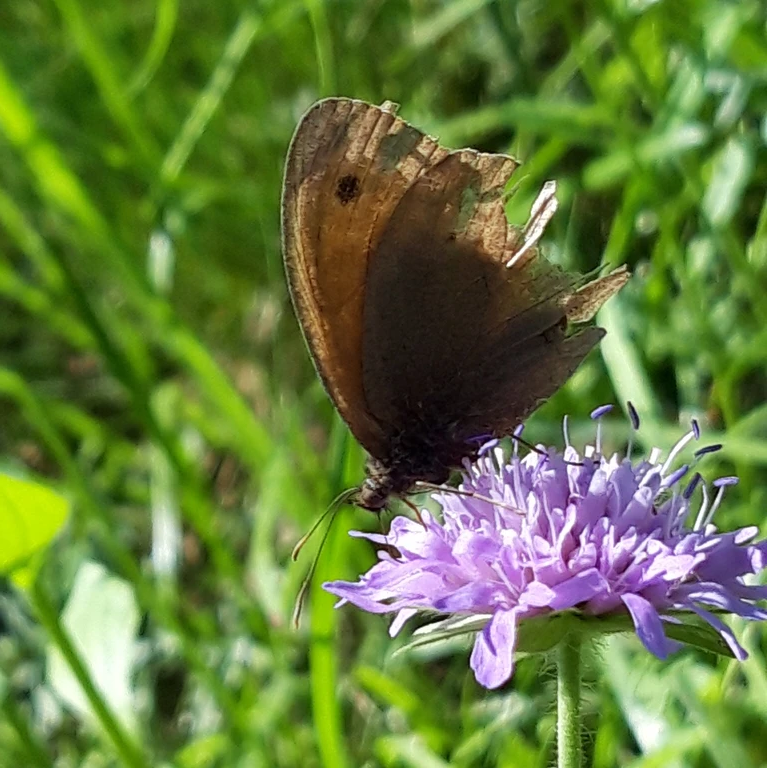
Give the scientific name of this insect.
Maniola jurtina
